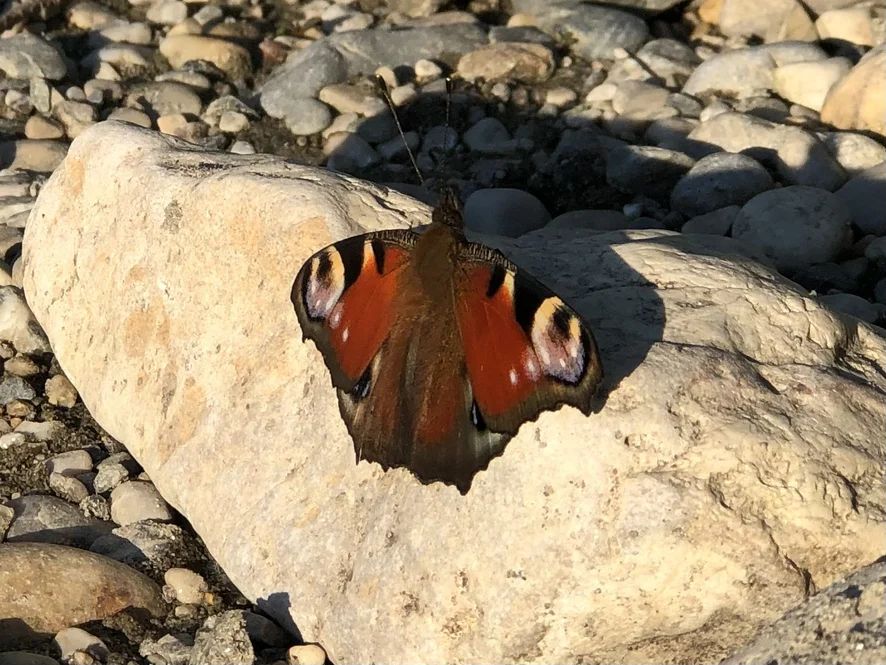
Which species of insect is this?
Aglais io
